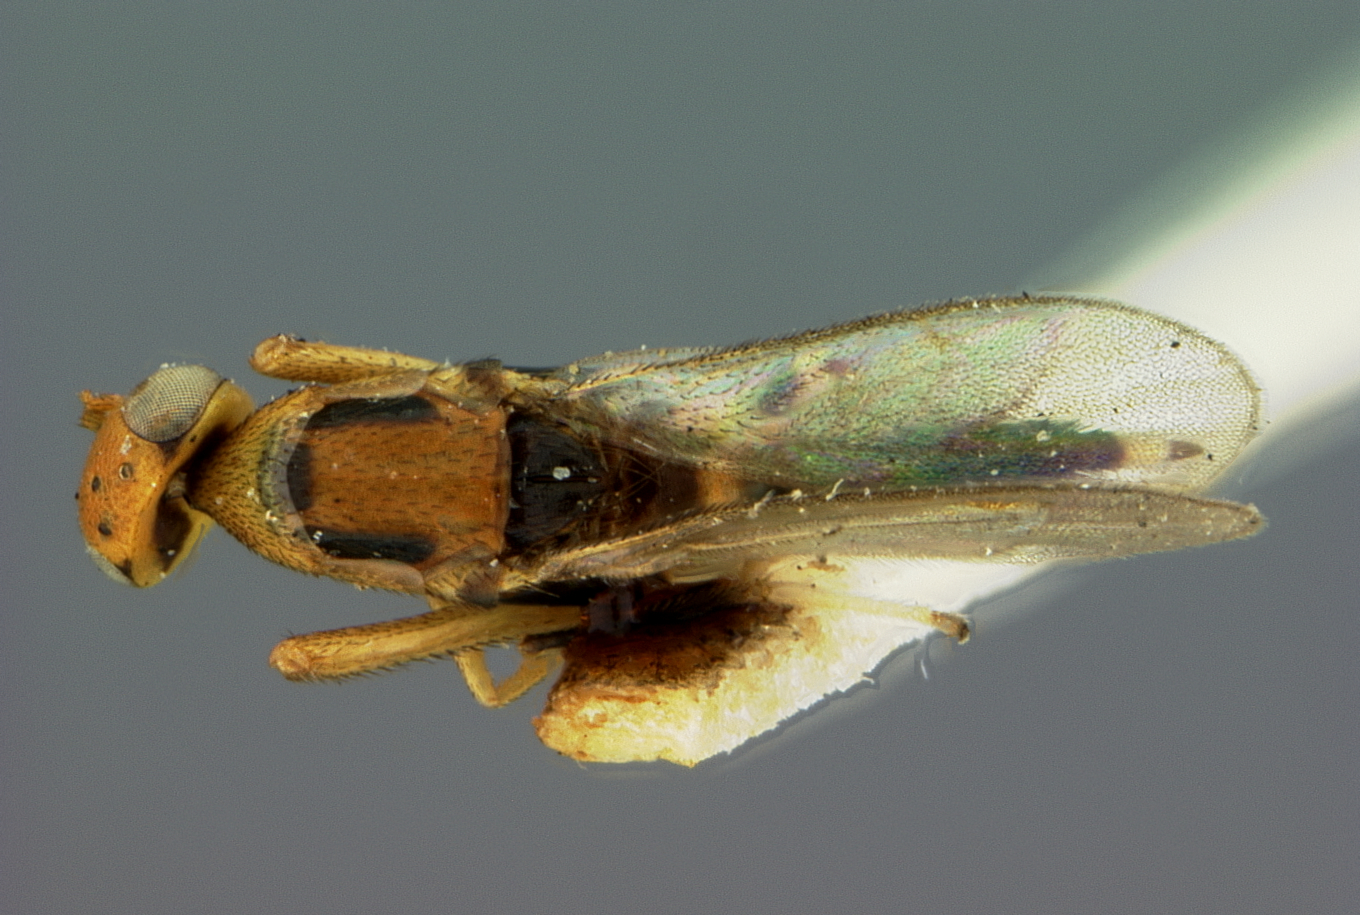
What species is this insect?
Calosoter albitarsis
